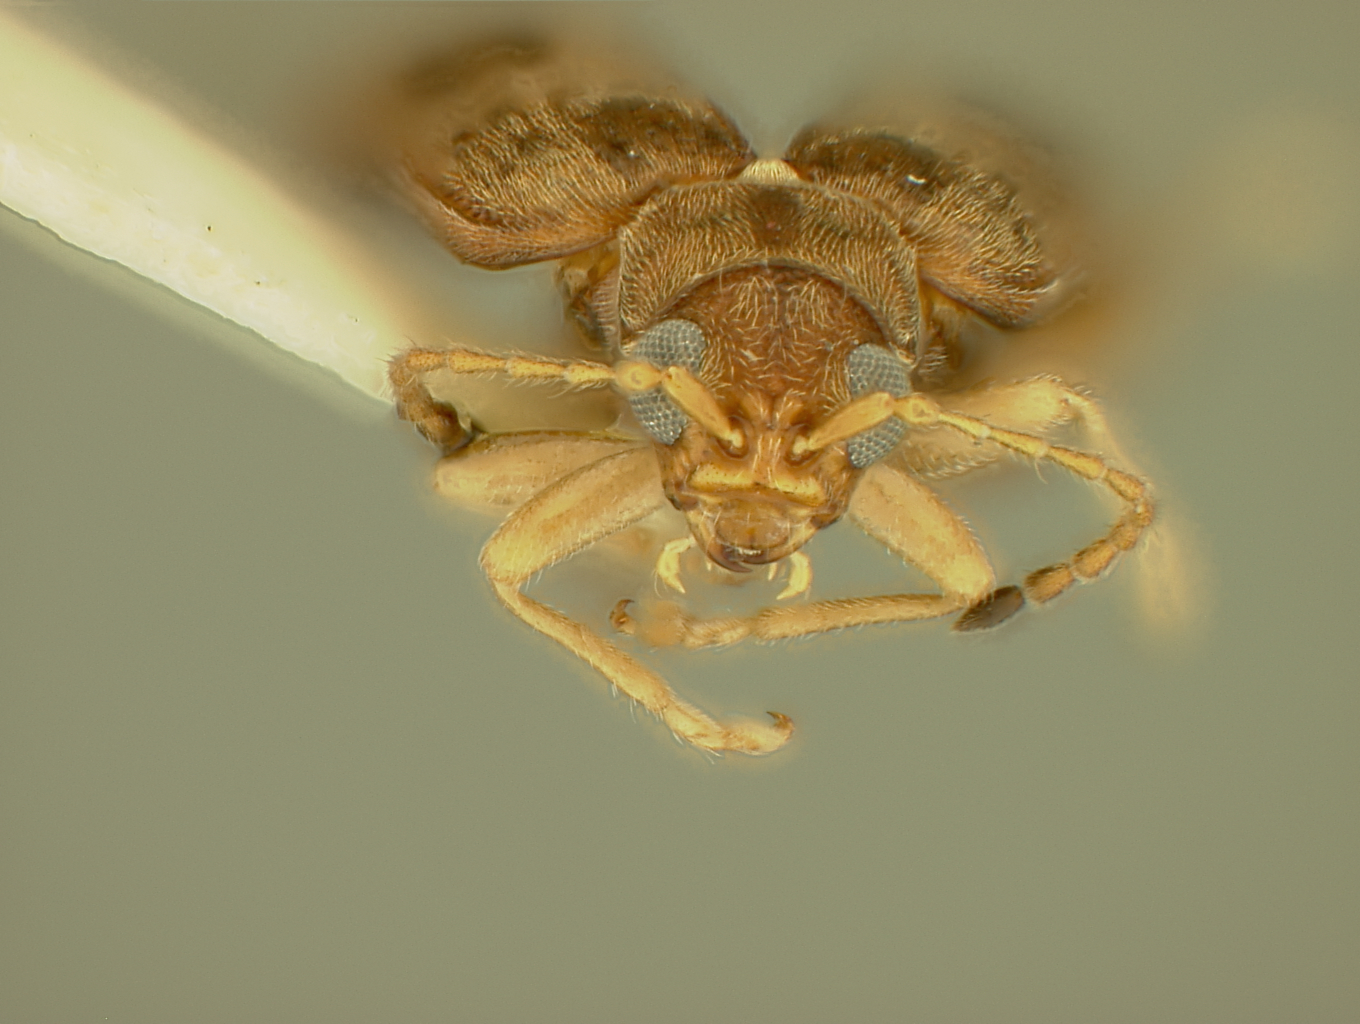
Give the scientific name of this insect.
Hadropoda oakleyi
